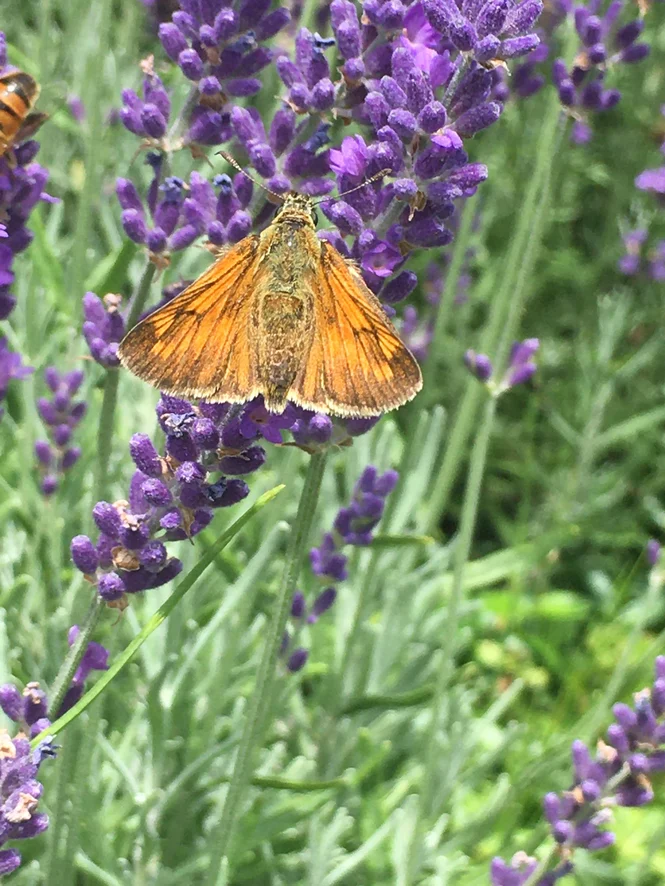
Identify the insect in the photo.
Ochlodes sylvanus (also Ochlodes venata)
